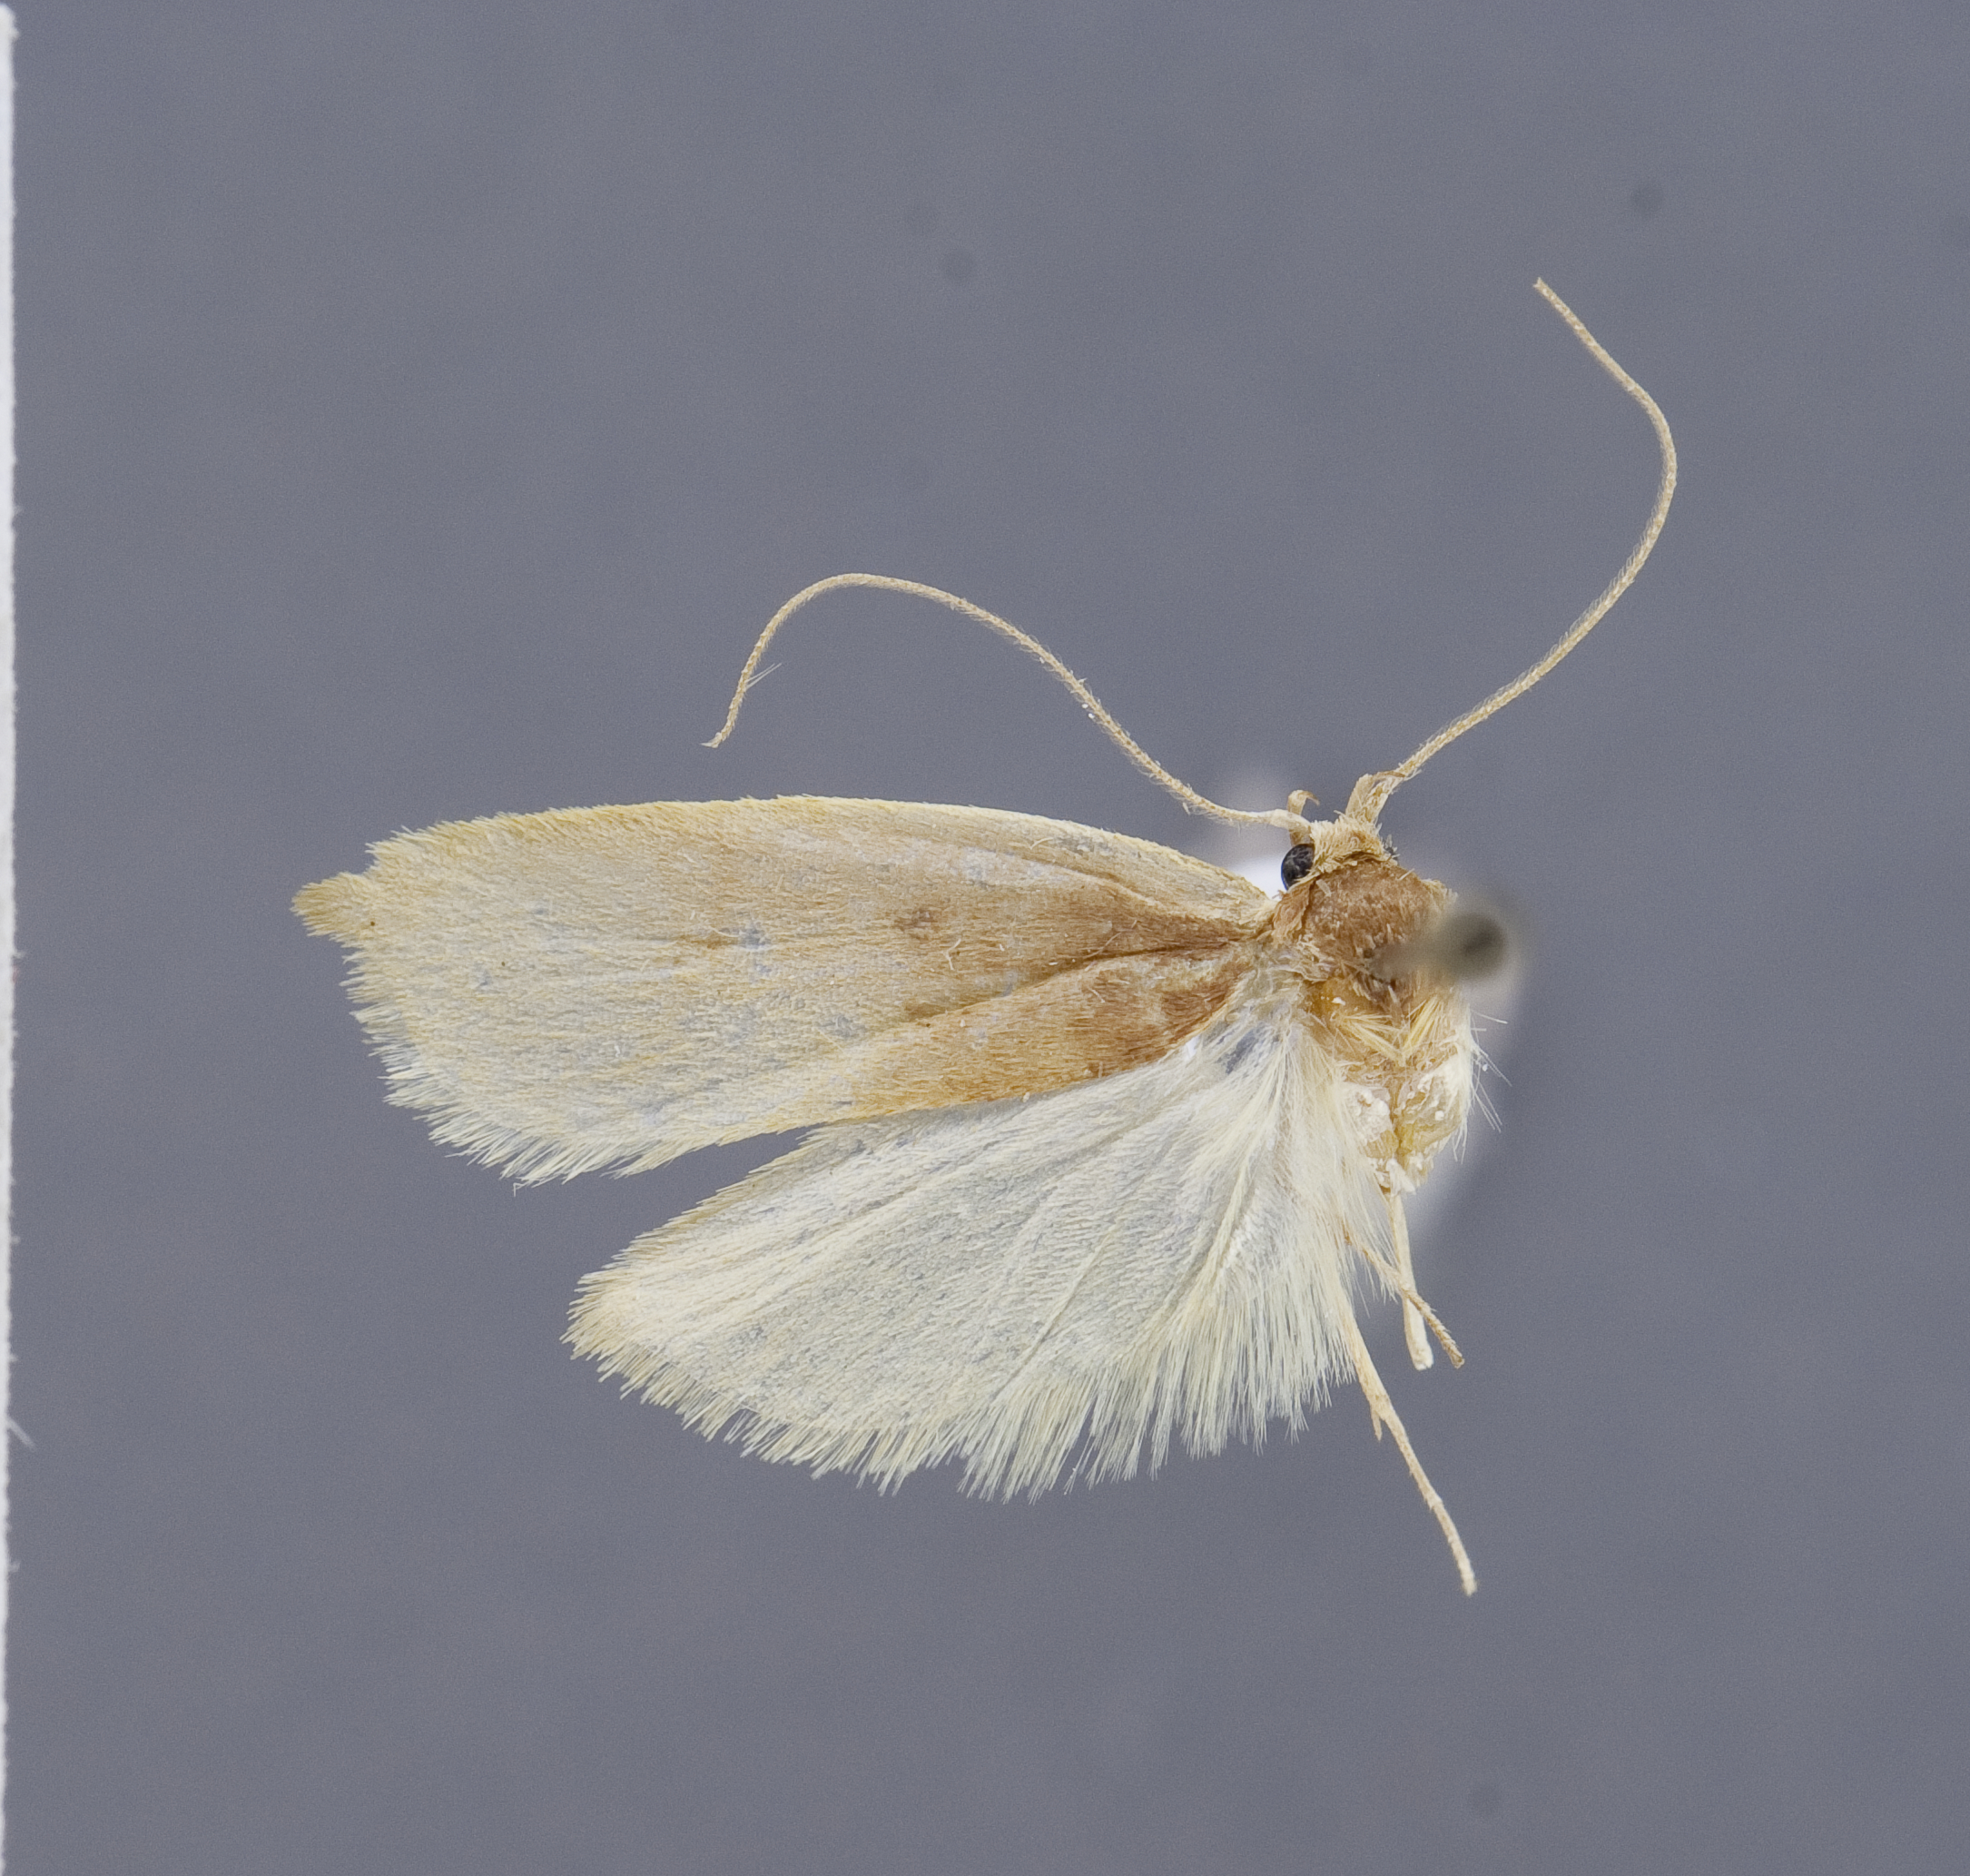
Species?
Alynda cinnamomea
